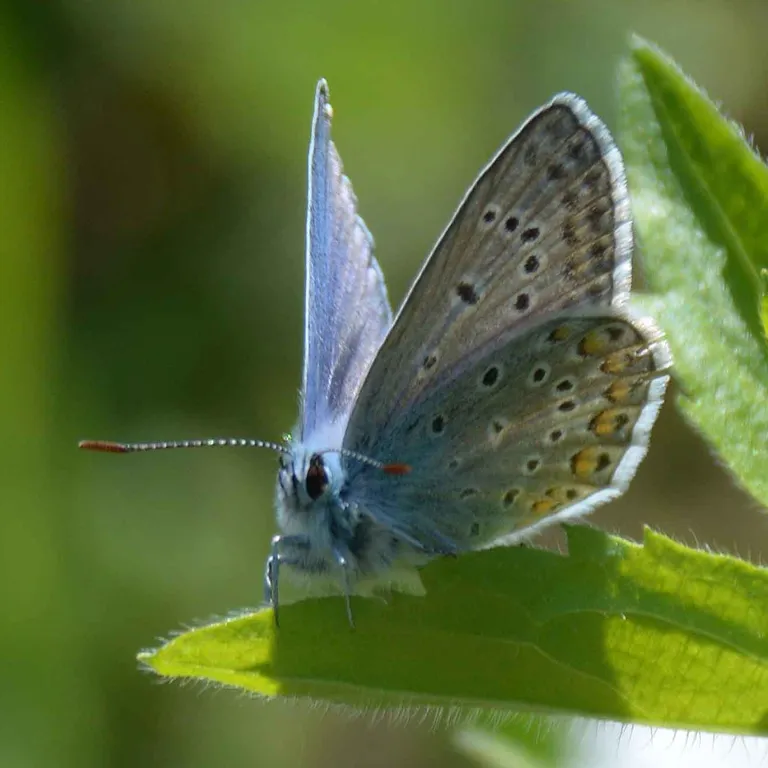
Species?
Polyommatus icarus
